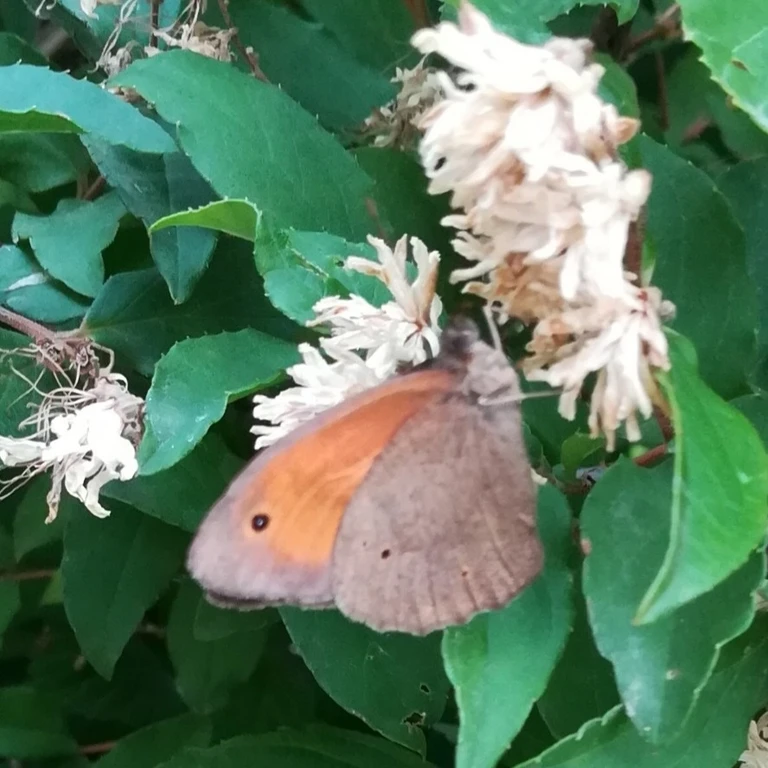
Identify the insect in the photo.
Maniola jurtina
